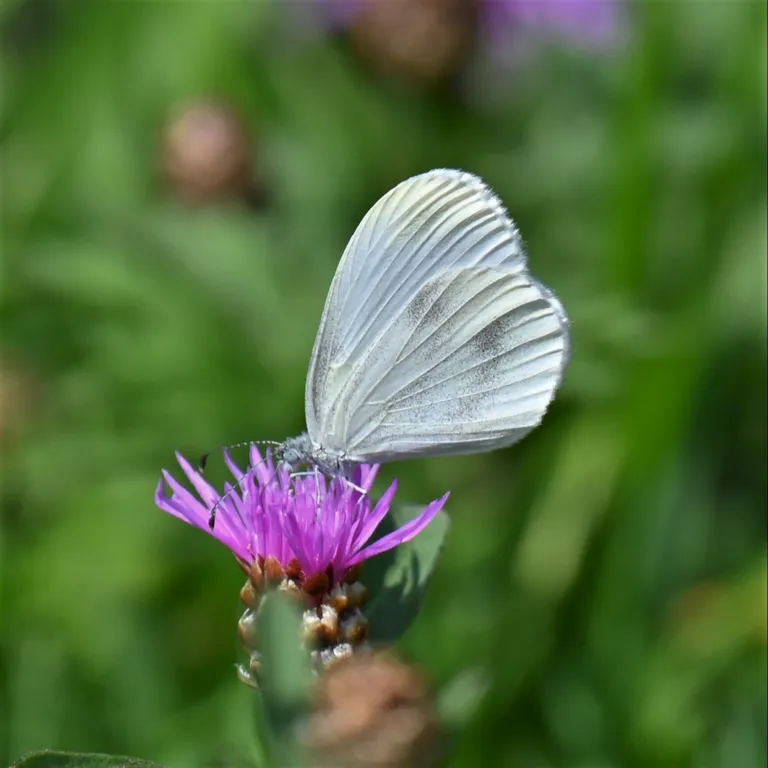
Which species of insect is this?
Leptidea sinapis/juvernica
